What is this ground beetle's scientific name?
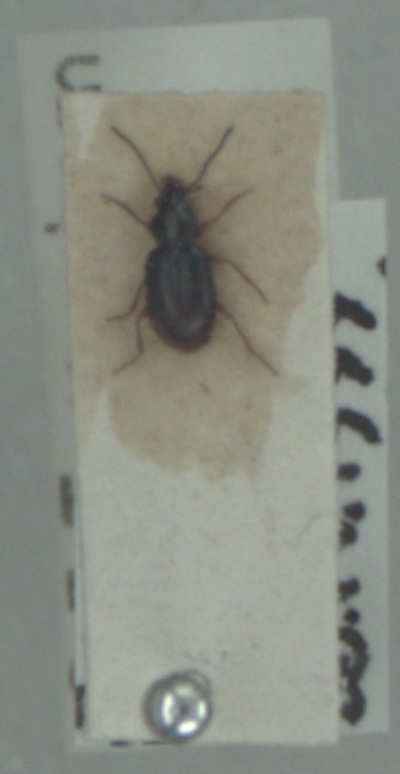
Bembidion assimile
